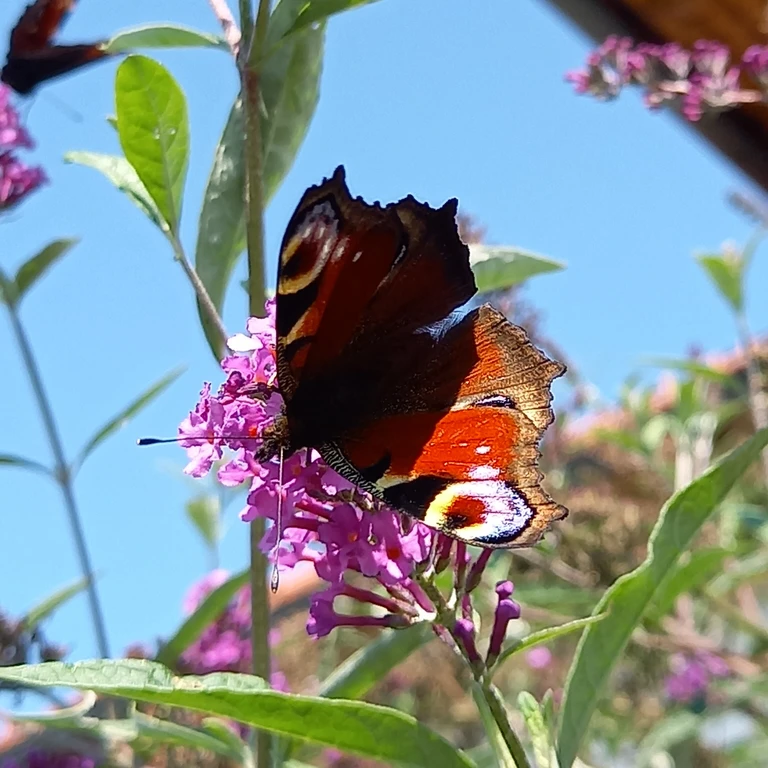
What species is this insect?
Aglais io
